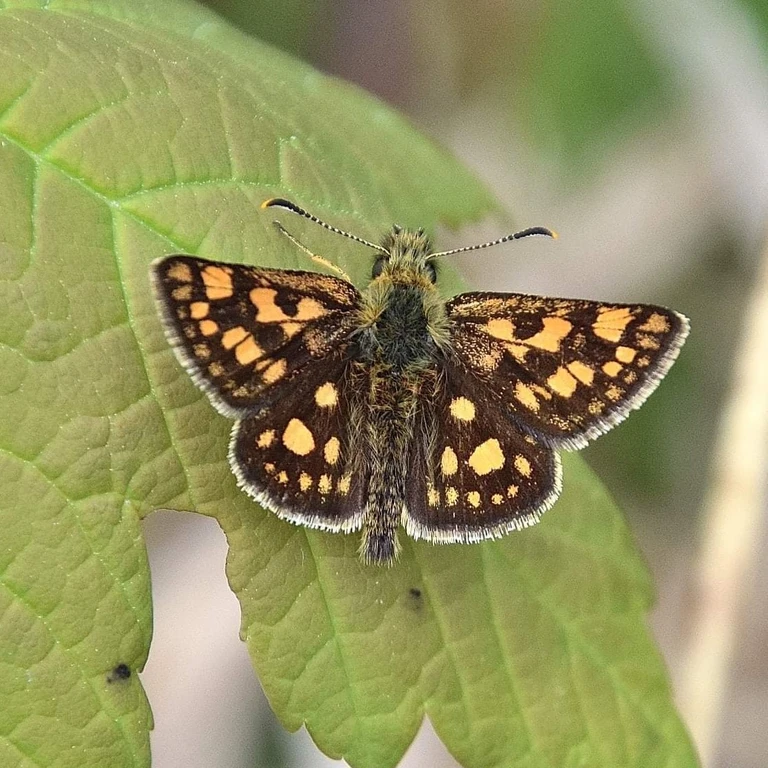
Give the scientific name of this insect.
Carterocephalus palaemon
